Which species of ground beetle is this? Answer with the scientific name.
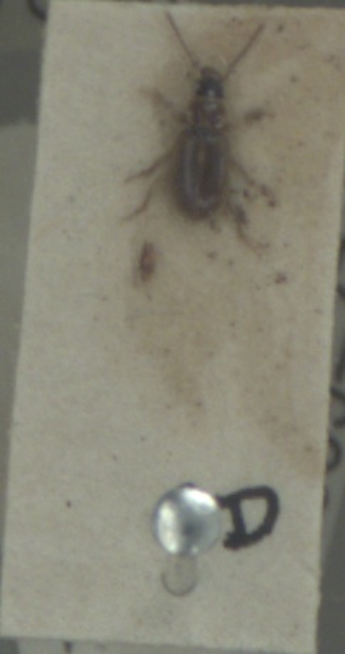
Acupalpus dubius
